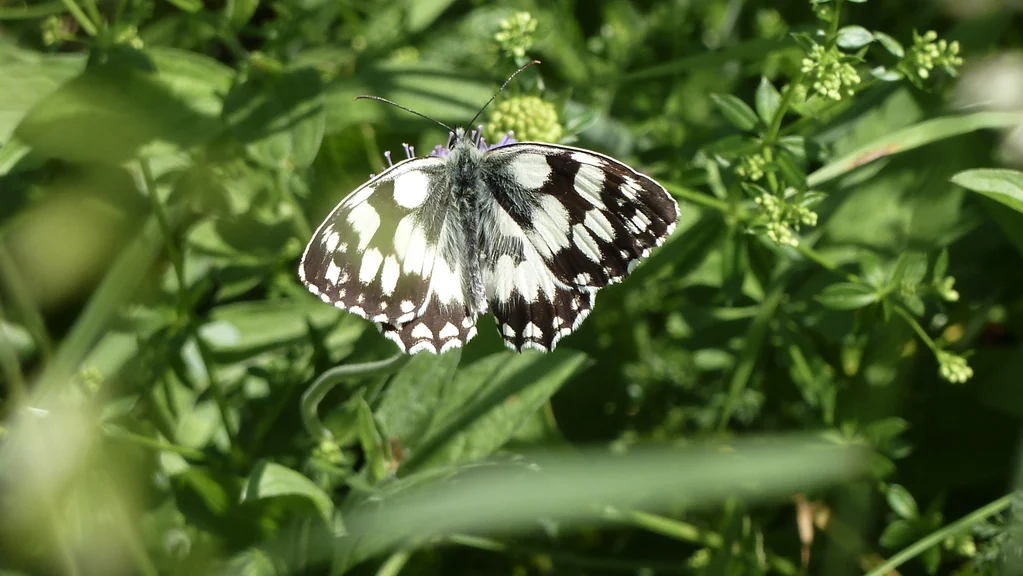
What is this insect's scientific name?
Melanargia galathea
